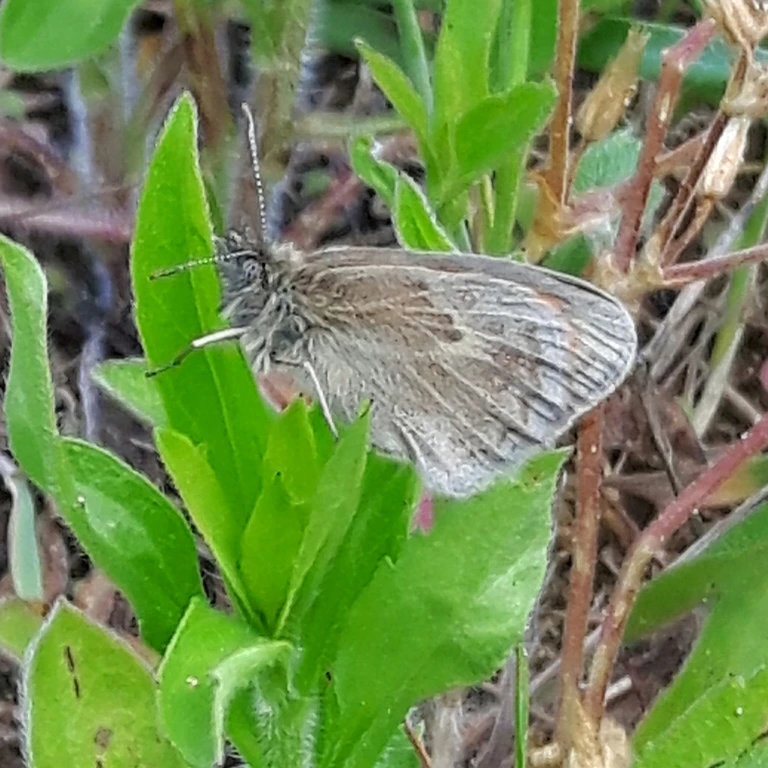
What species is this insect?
Coenonympha pamphilus
